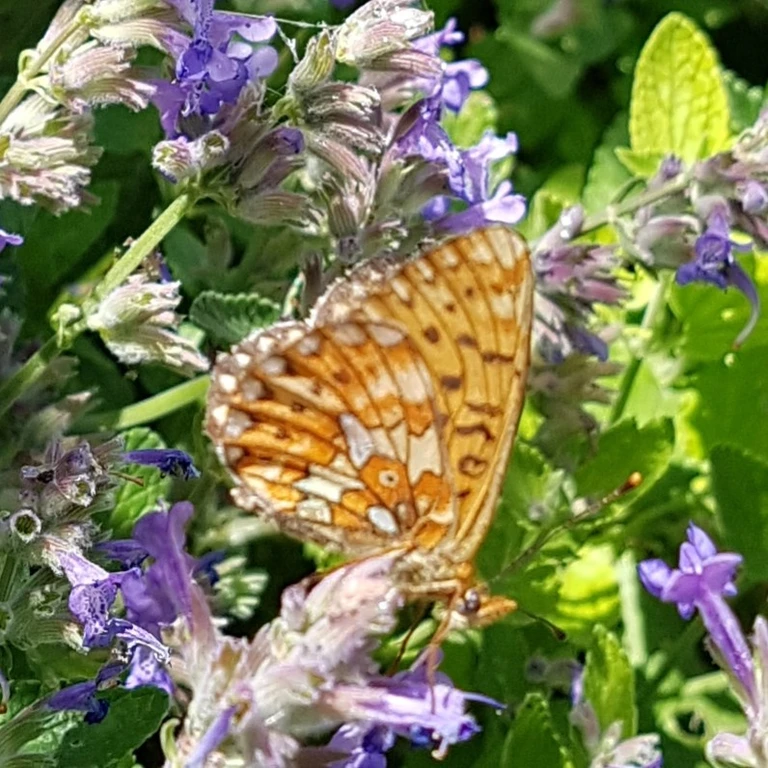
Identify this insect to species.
Boloria euphrosyne (also Clossiana euphrosyne)
